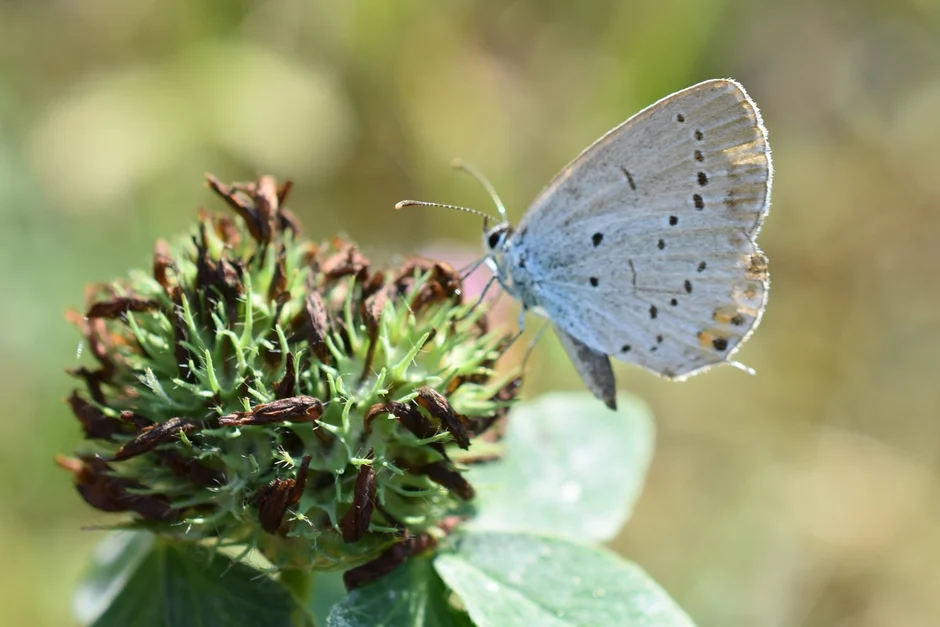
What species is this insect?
Cupido argiades (also Elkalyce argiades)
